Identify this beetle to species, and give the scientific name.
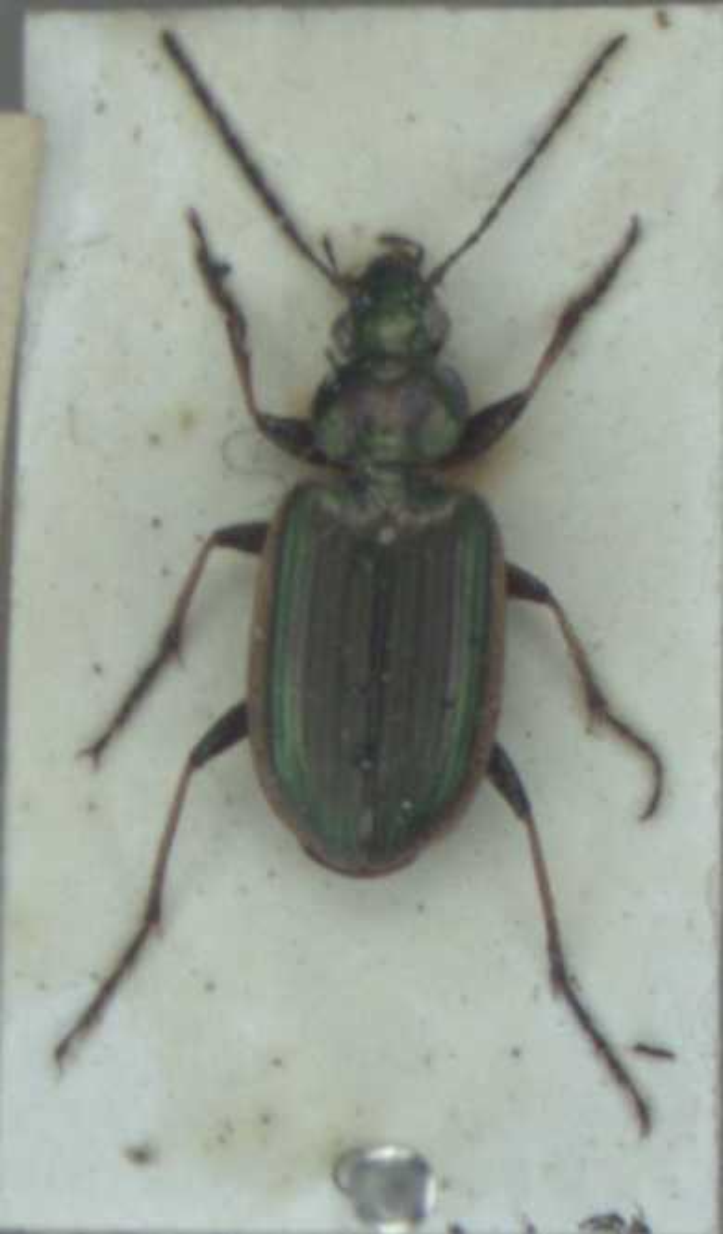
Agonum marginatum
